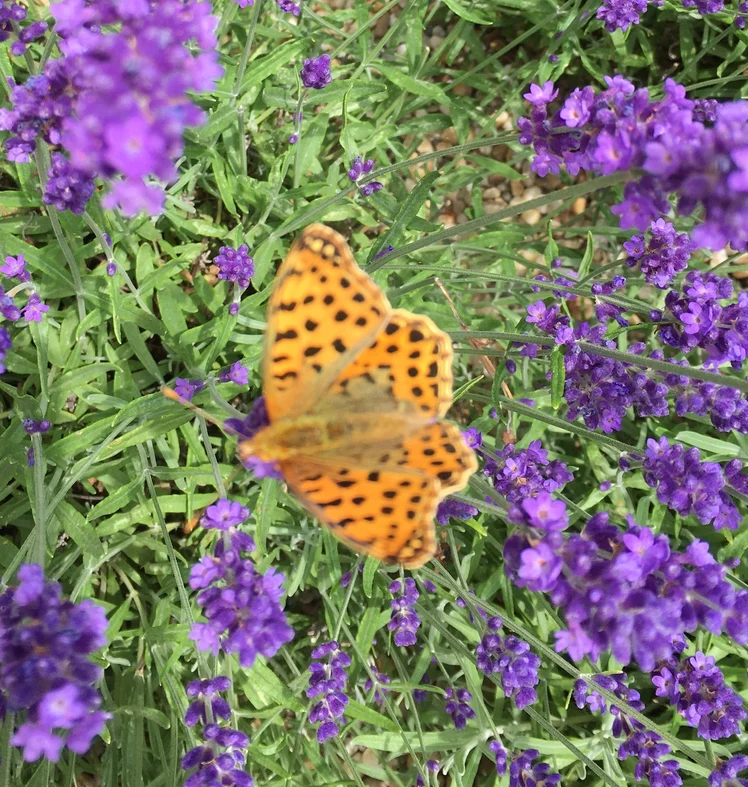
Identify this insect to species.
Issoria lathonia
